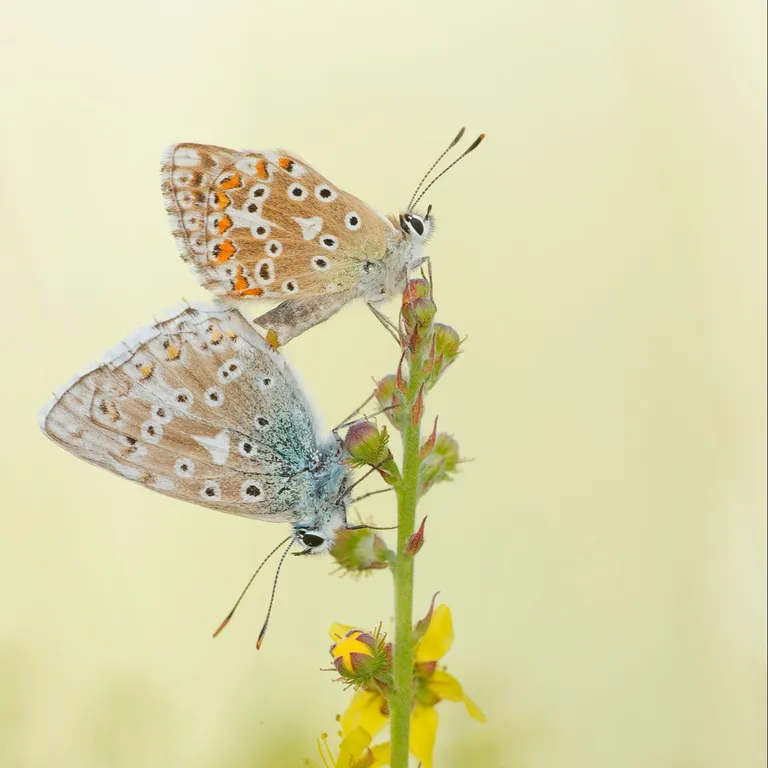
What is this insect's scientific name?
Lysandra coridon
